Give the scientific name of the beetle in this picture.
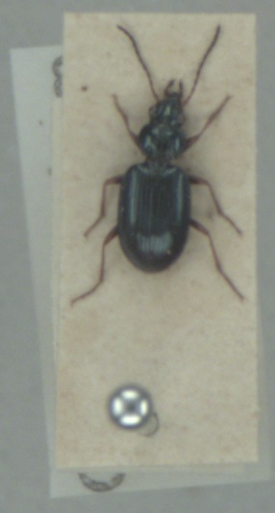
Bembidion deletum
